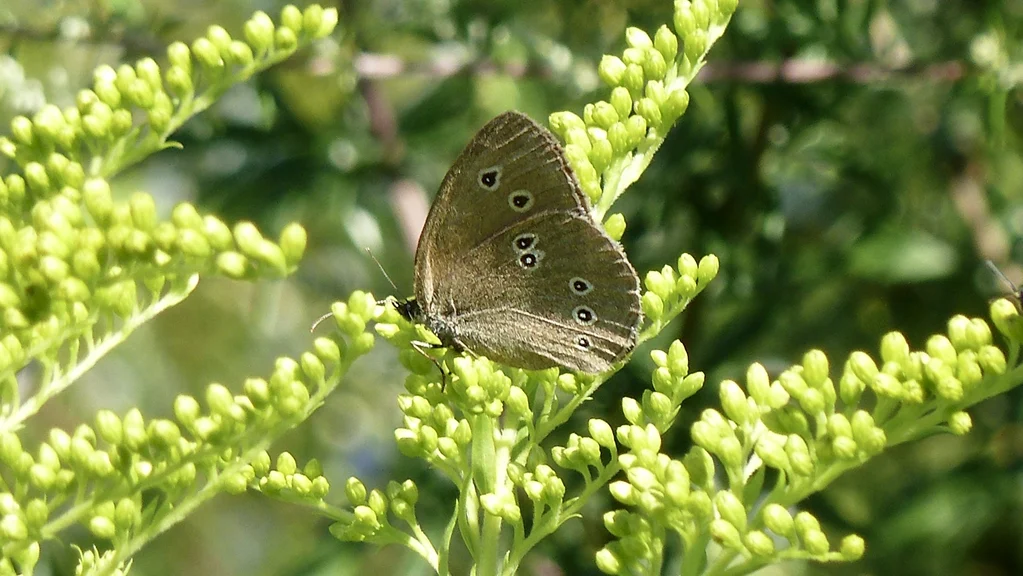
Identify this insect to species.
Aphantopus hyperantus
